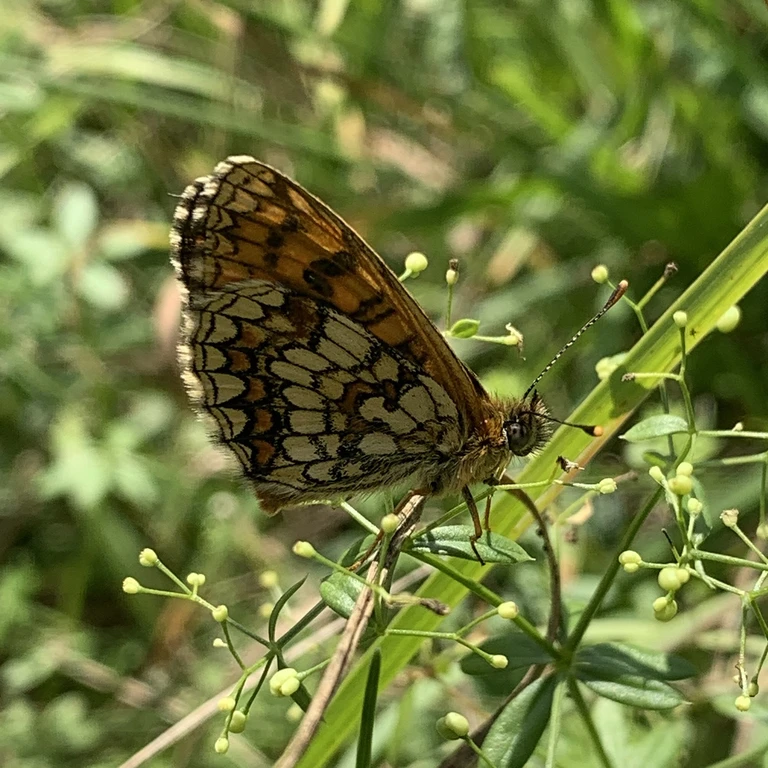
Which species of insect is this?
Melitaea athalia
